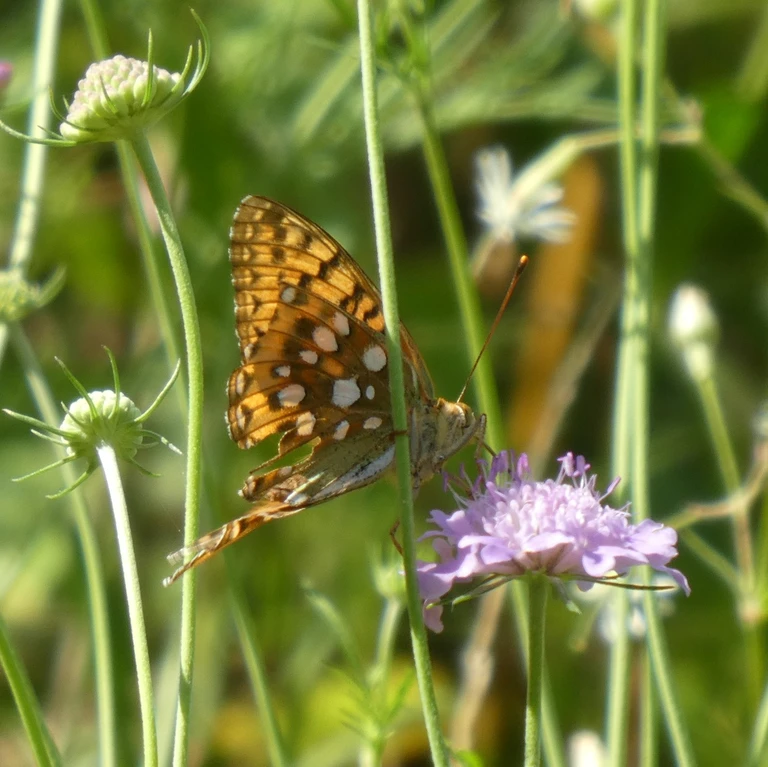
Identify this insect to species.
Speyeria aglaja
